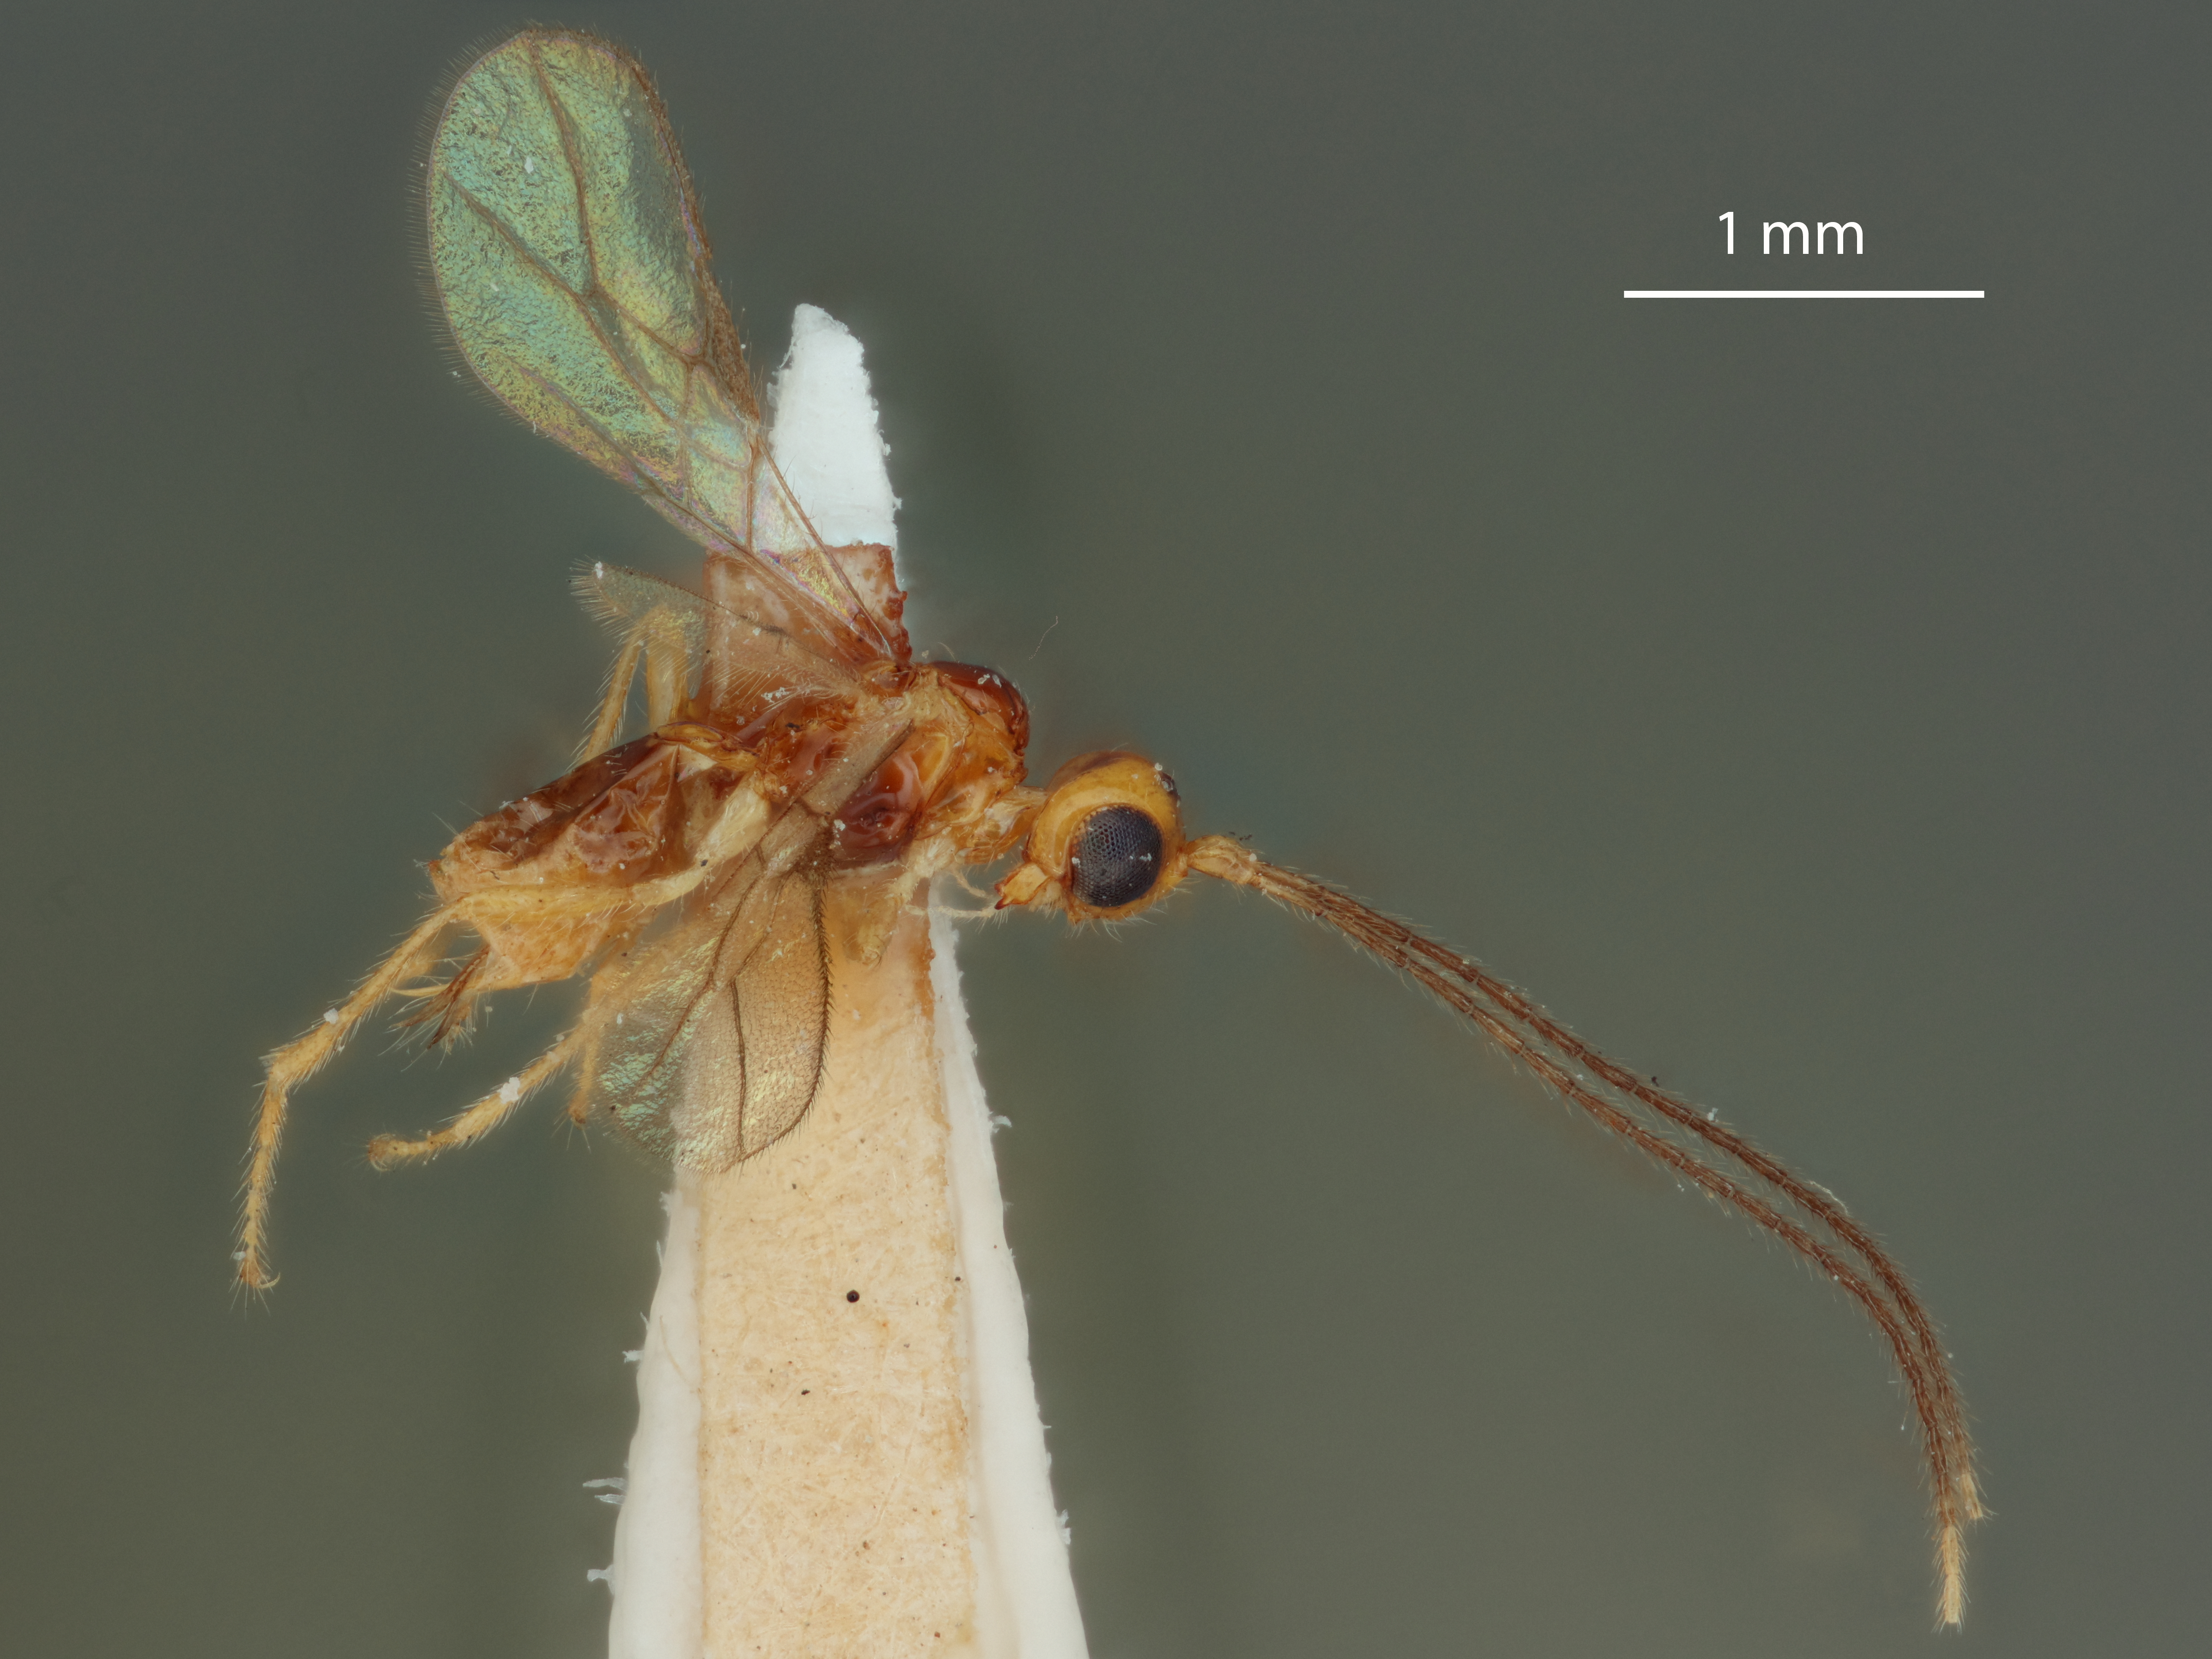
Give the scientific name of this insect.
Phaenocarpa bactrocerae
